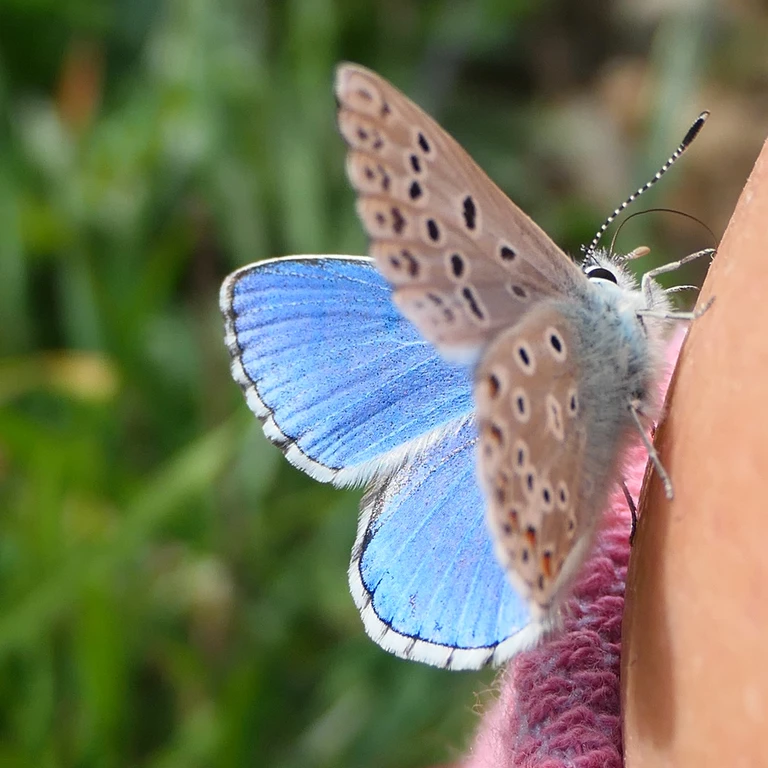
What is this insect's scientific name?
Lysandra bellargus
